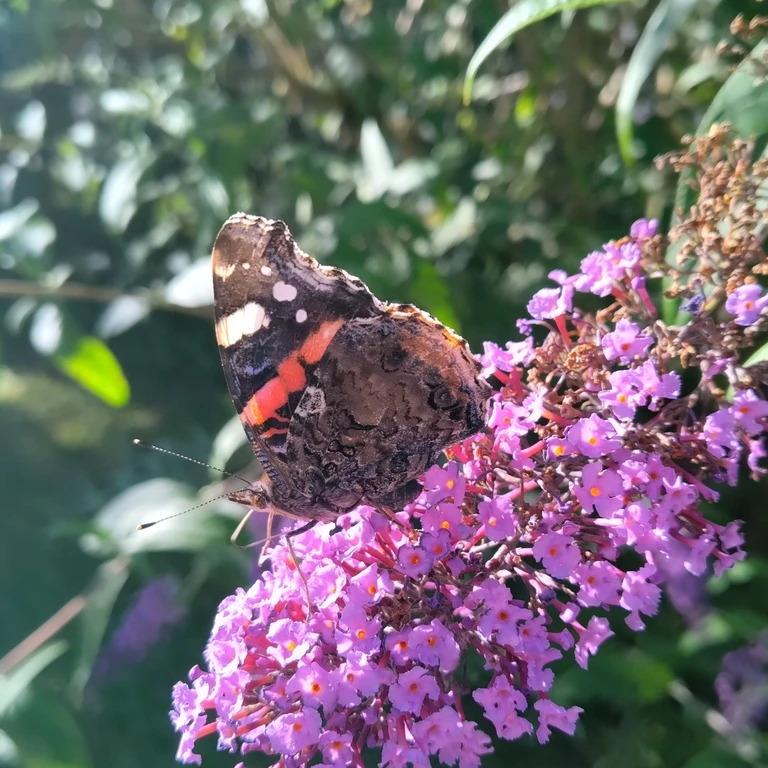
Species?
Vanessa atalanta
